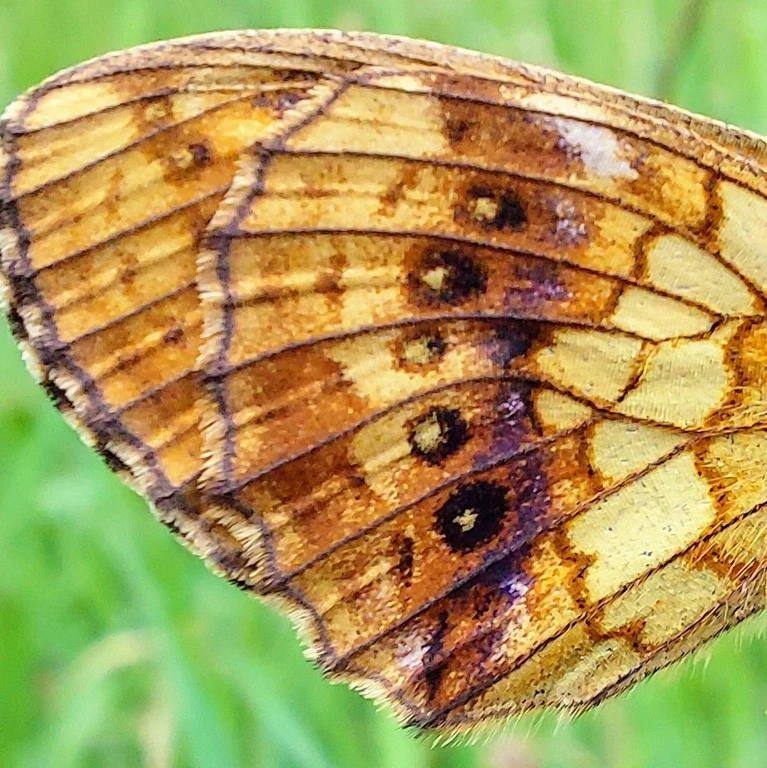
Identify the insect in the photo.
Brenthis ino
